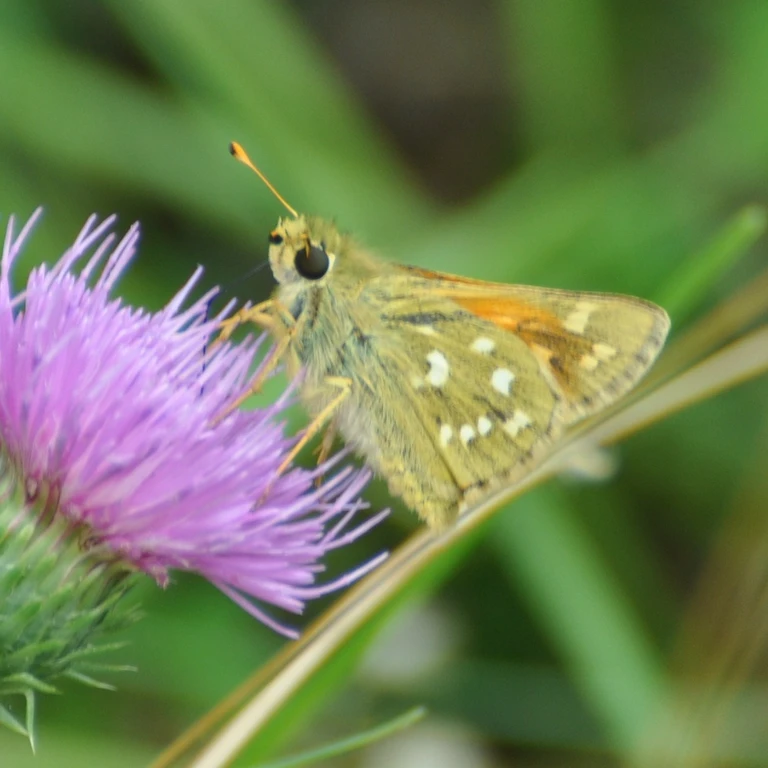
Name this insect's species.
Hesperia comma
